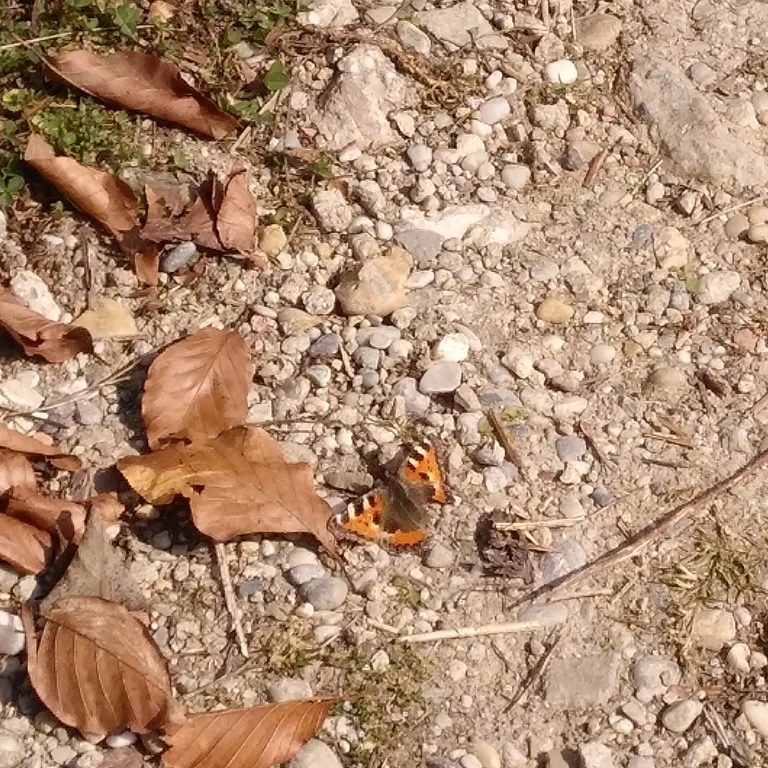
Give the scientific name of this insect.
Aglais urticae
